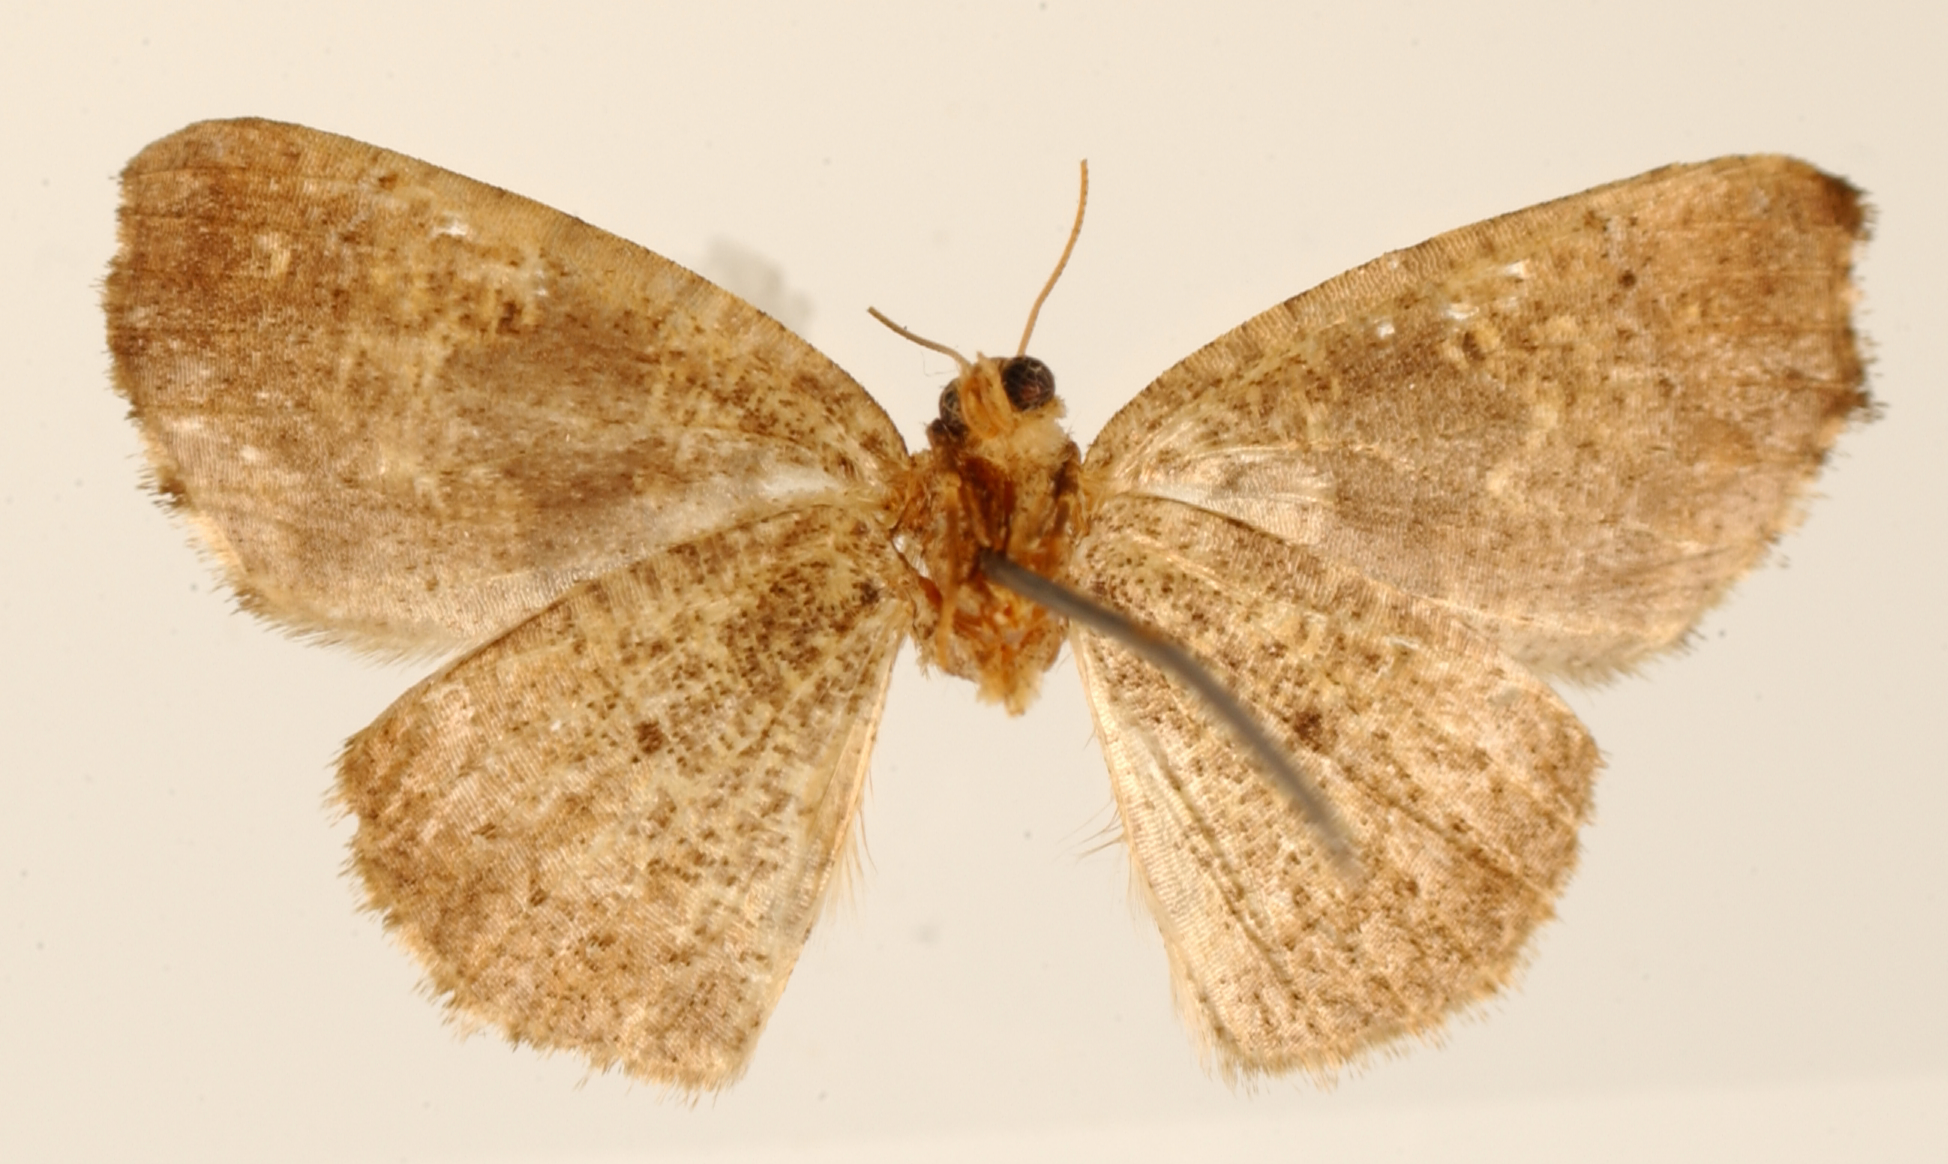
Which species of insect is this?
Hyperetis pullaria
